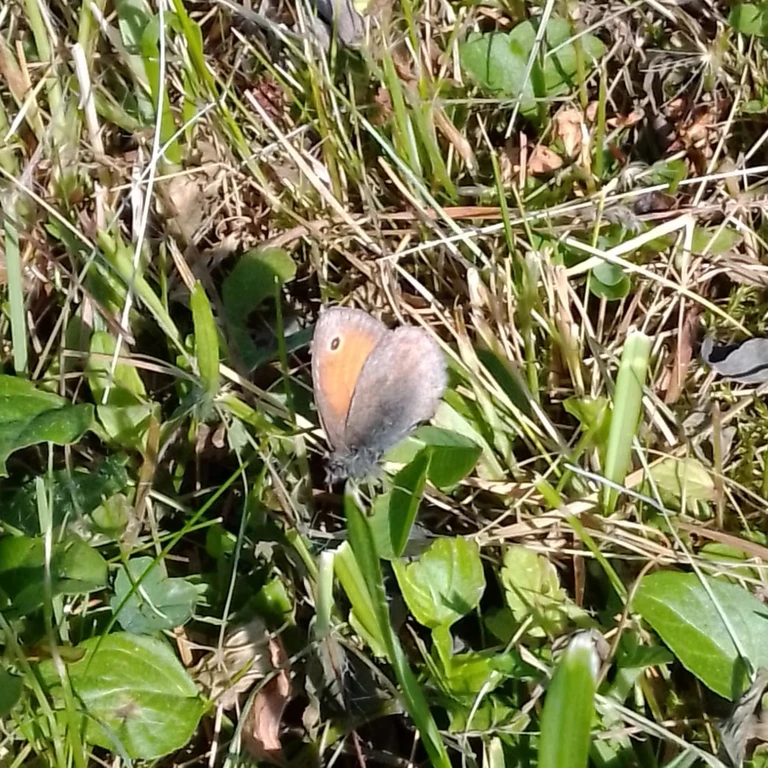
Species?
Coenonympha pamphilus
